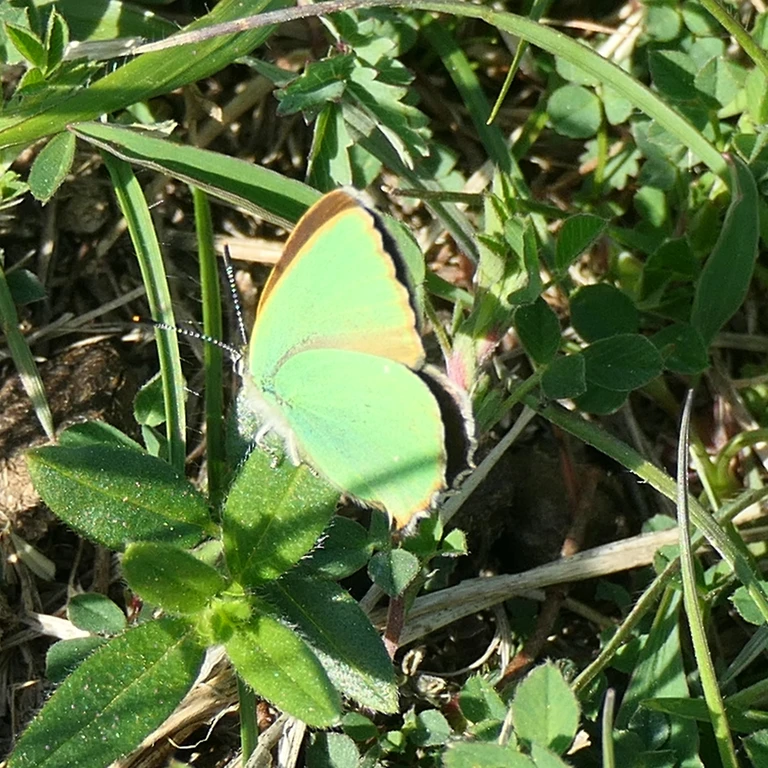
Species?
Callophrys rubi
